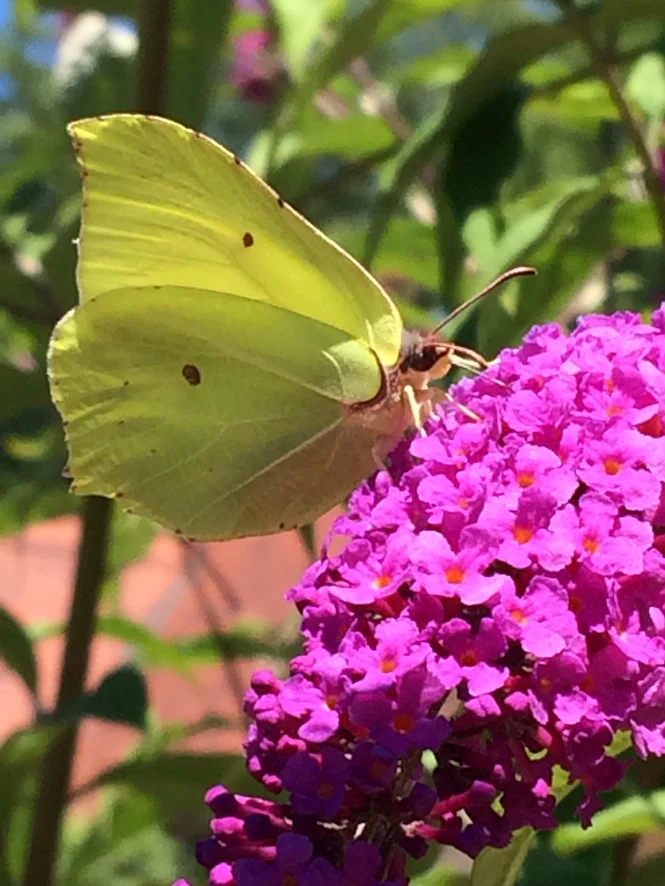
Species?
Gonepteryx rhamni
